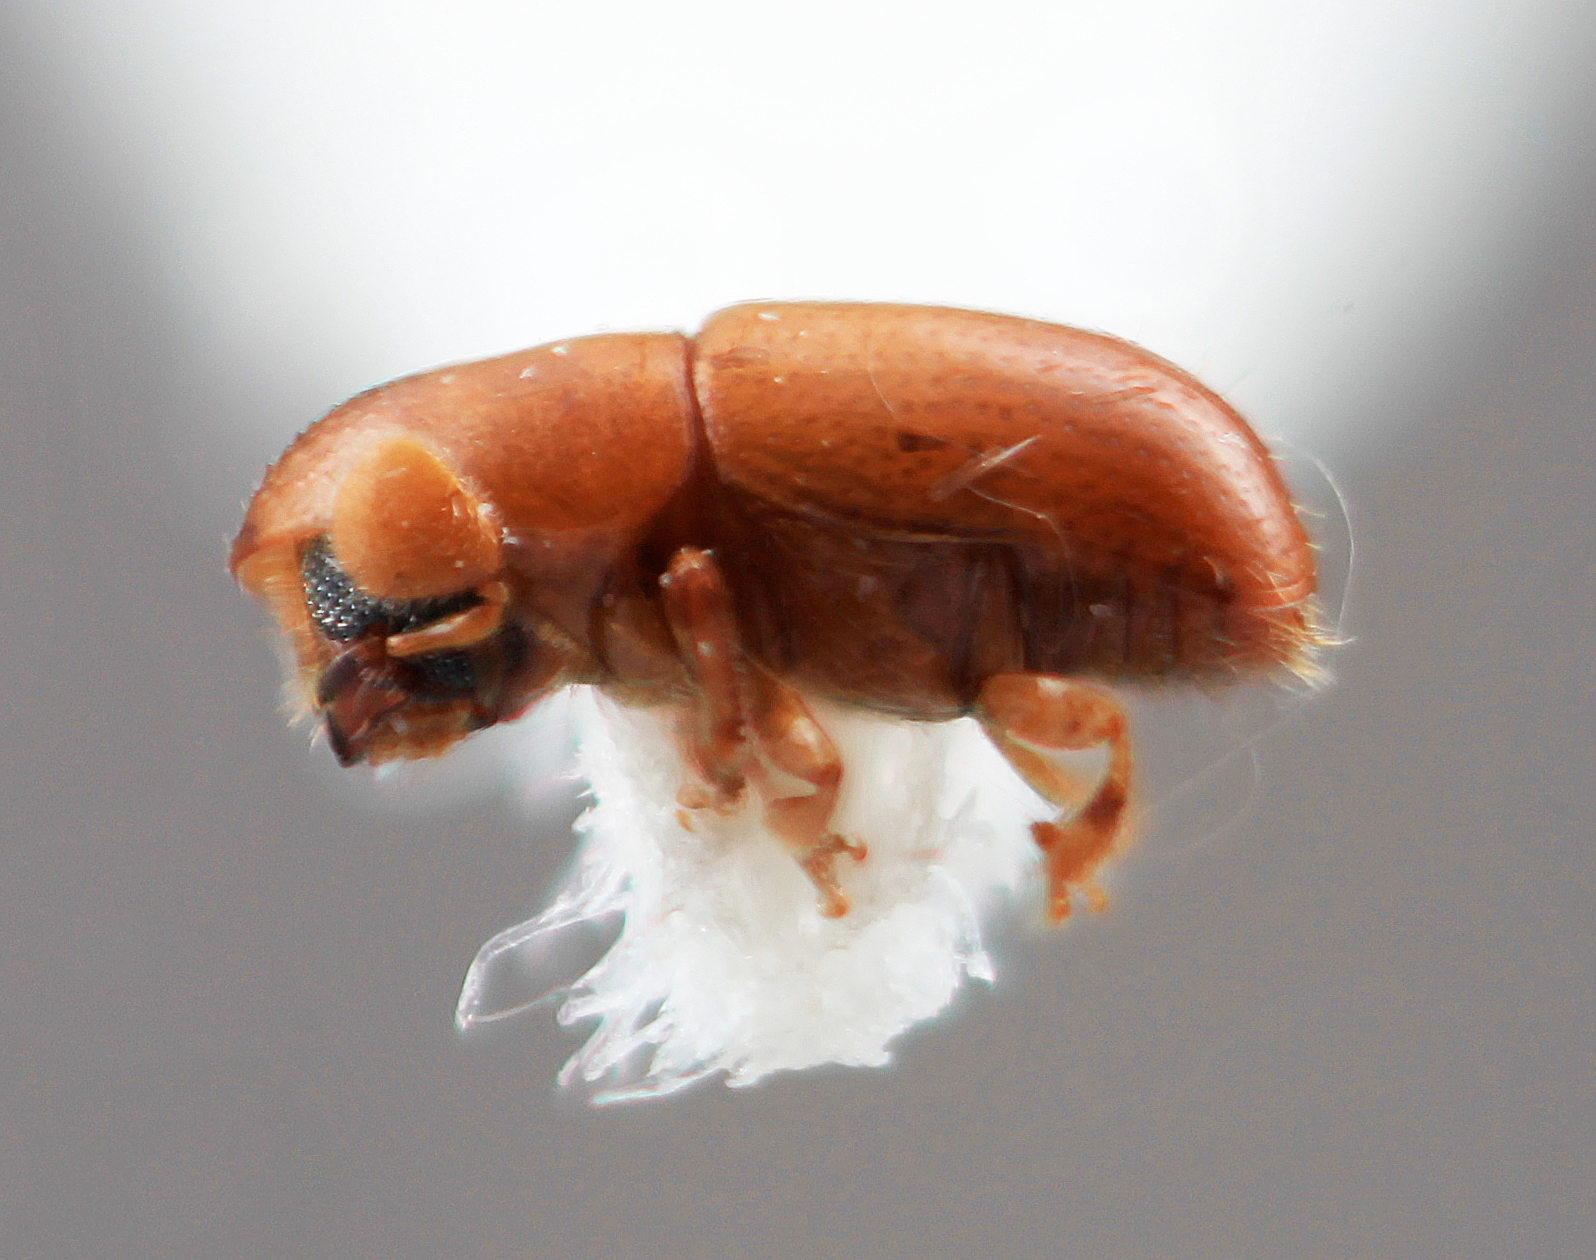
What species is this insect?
Corthylus mimulus
